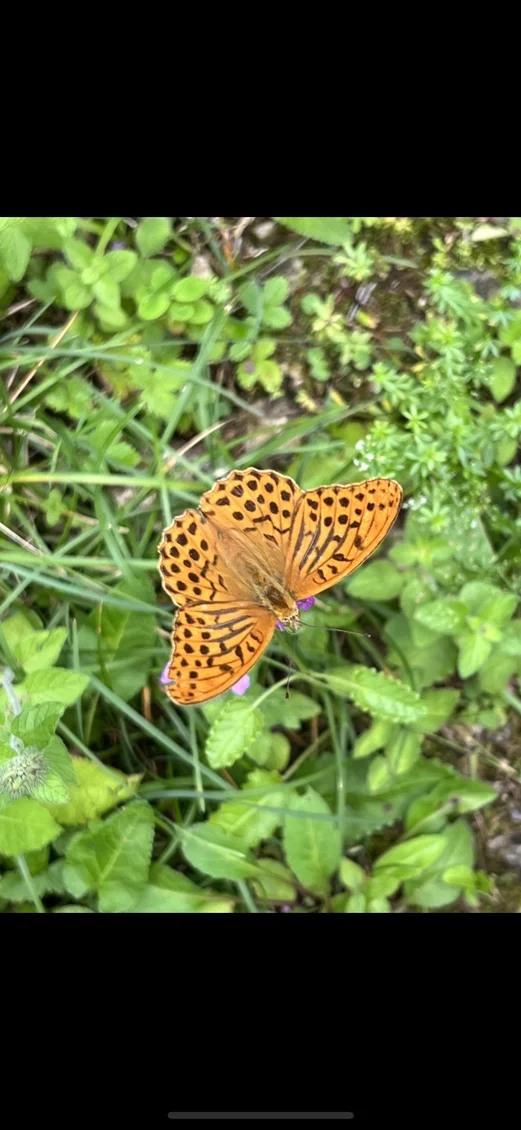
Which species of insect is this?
Argynnis paphia
